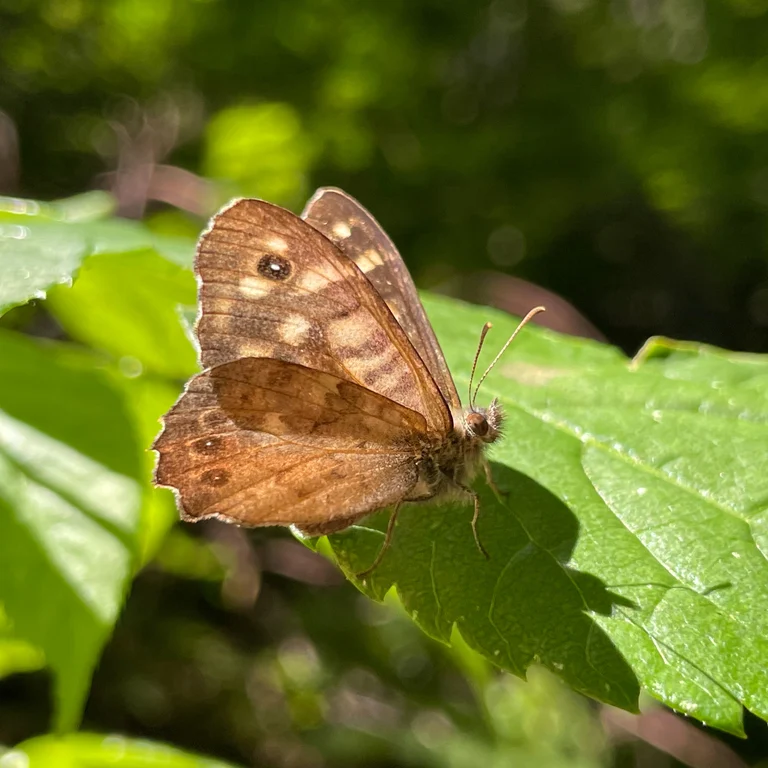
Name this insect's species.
Pararge aegeria
